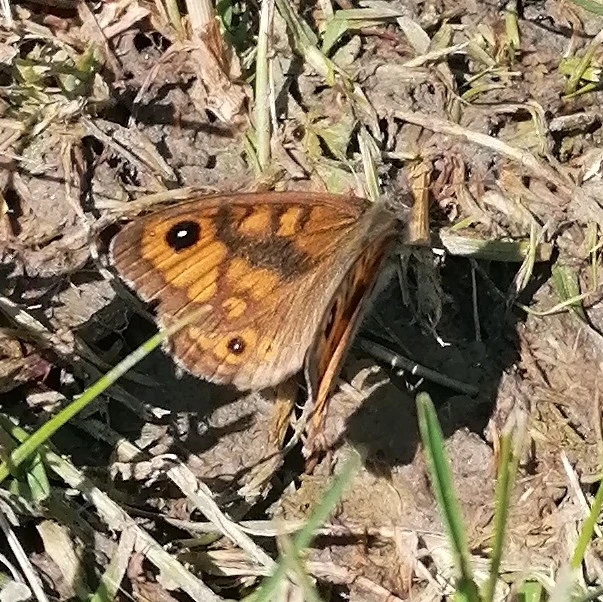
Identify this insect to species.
Lasiommata megera (also Pararge megera)
